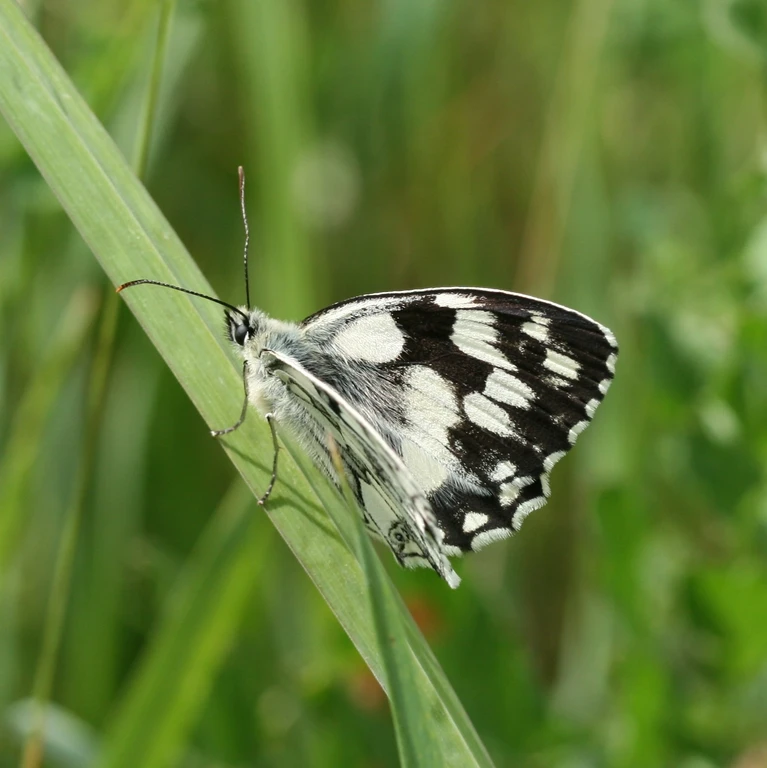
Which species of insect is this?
Melanargia galathea
